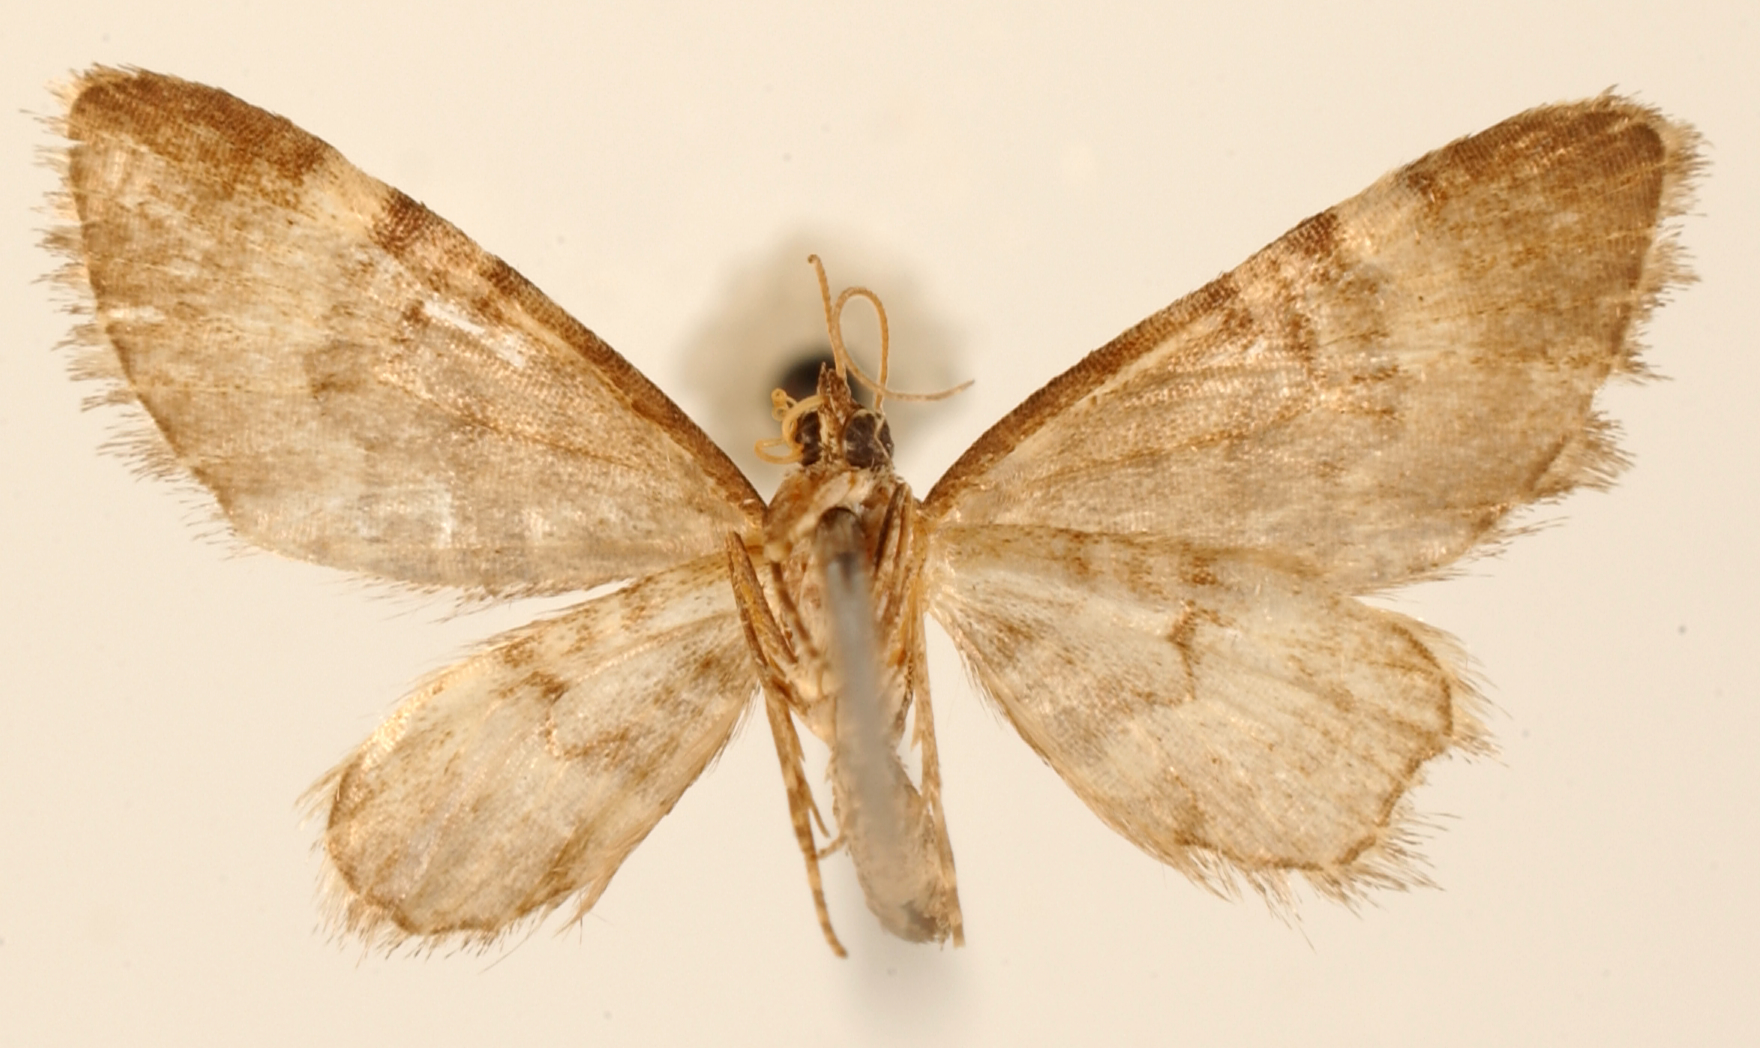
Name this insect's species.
Tephroclystia subanis
